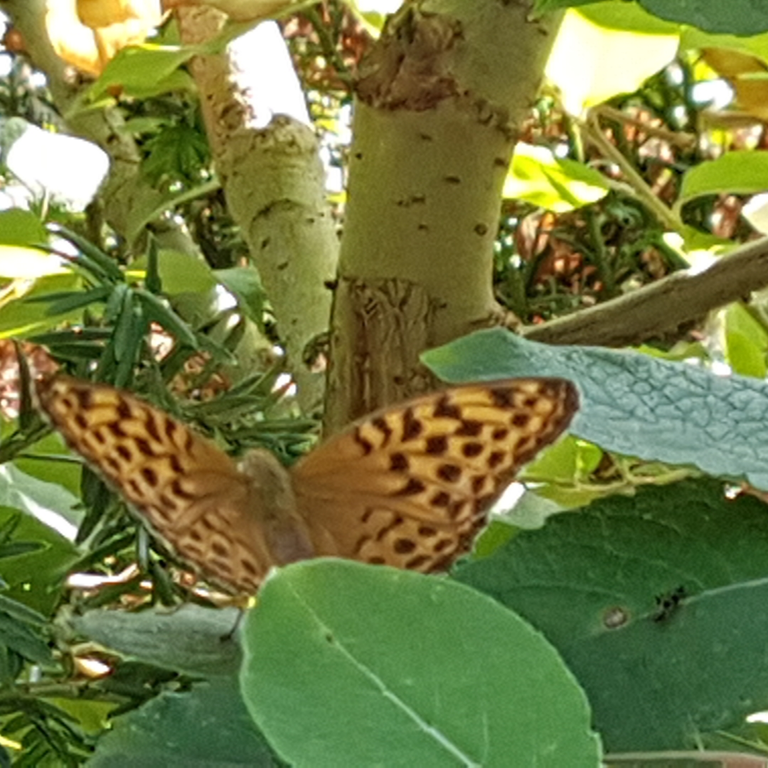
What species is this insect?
Argynnis paphia
